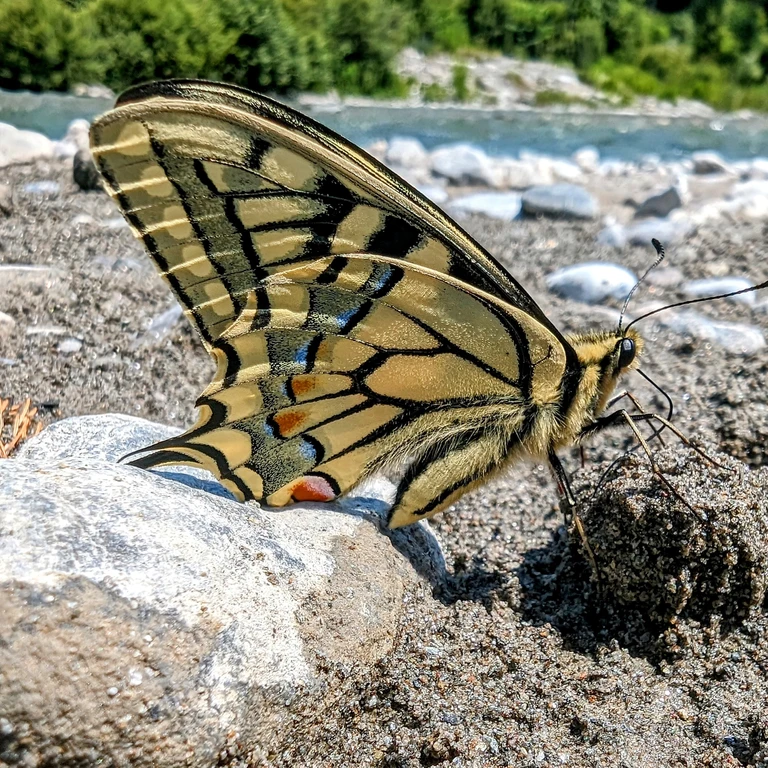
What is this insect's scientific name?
Papilio machaon
